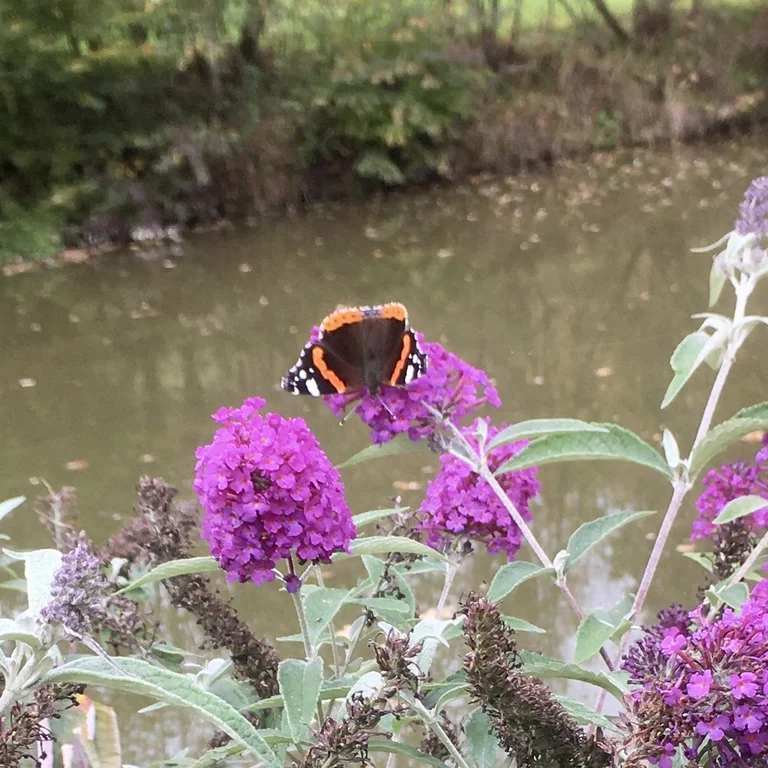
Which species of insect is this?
Vanessa atalanta
